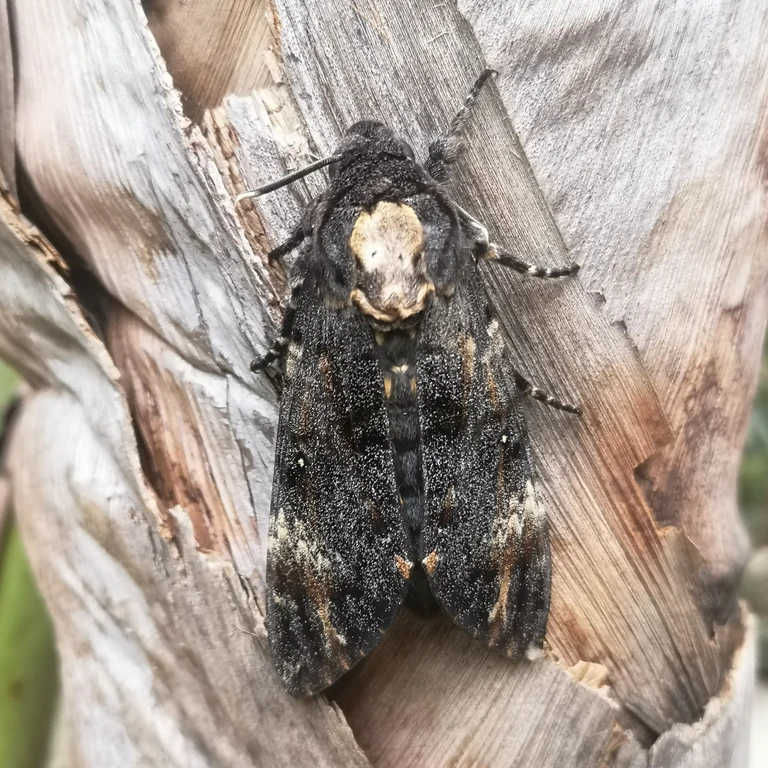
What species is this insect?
Acherontia atropos
